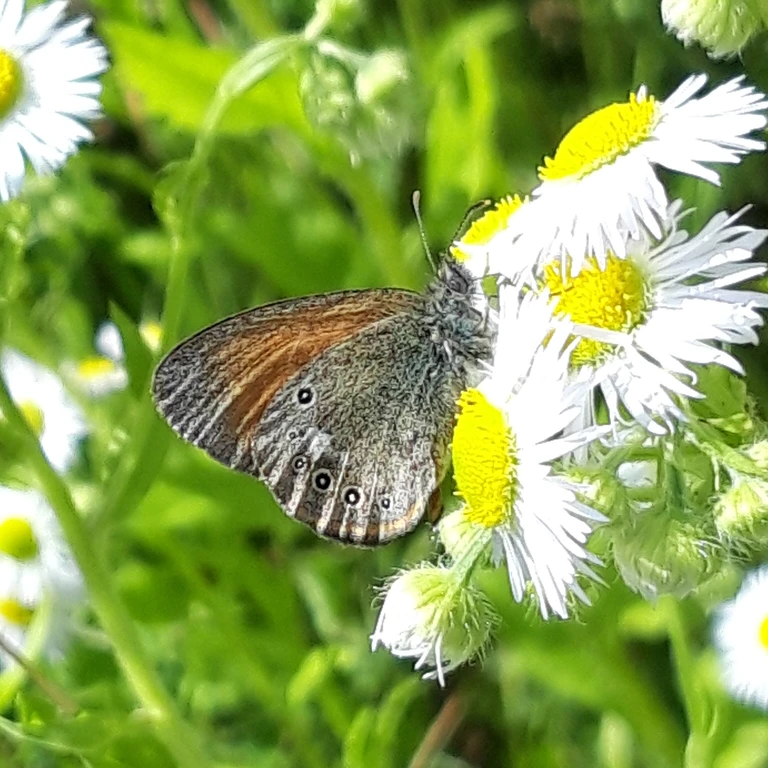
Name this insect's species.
Coenonympha glycerion (also Coenonympha iphis)
